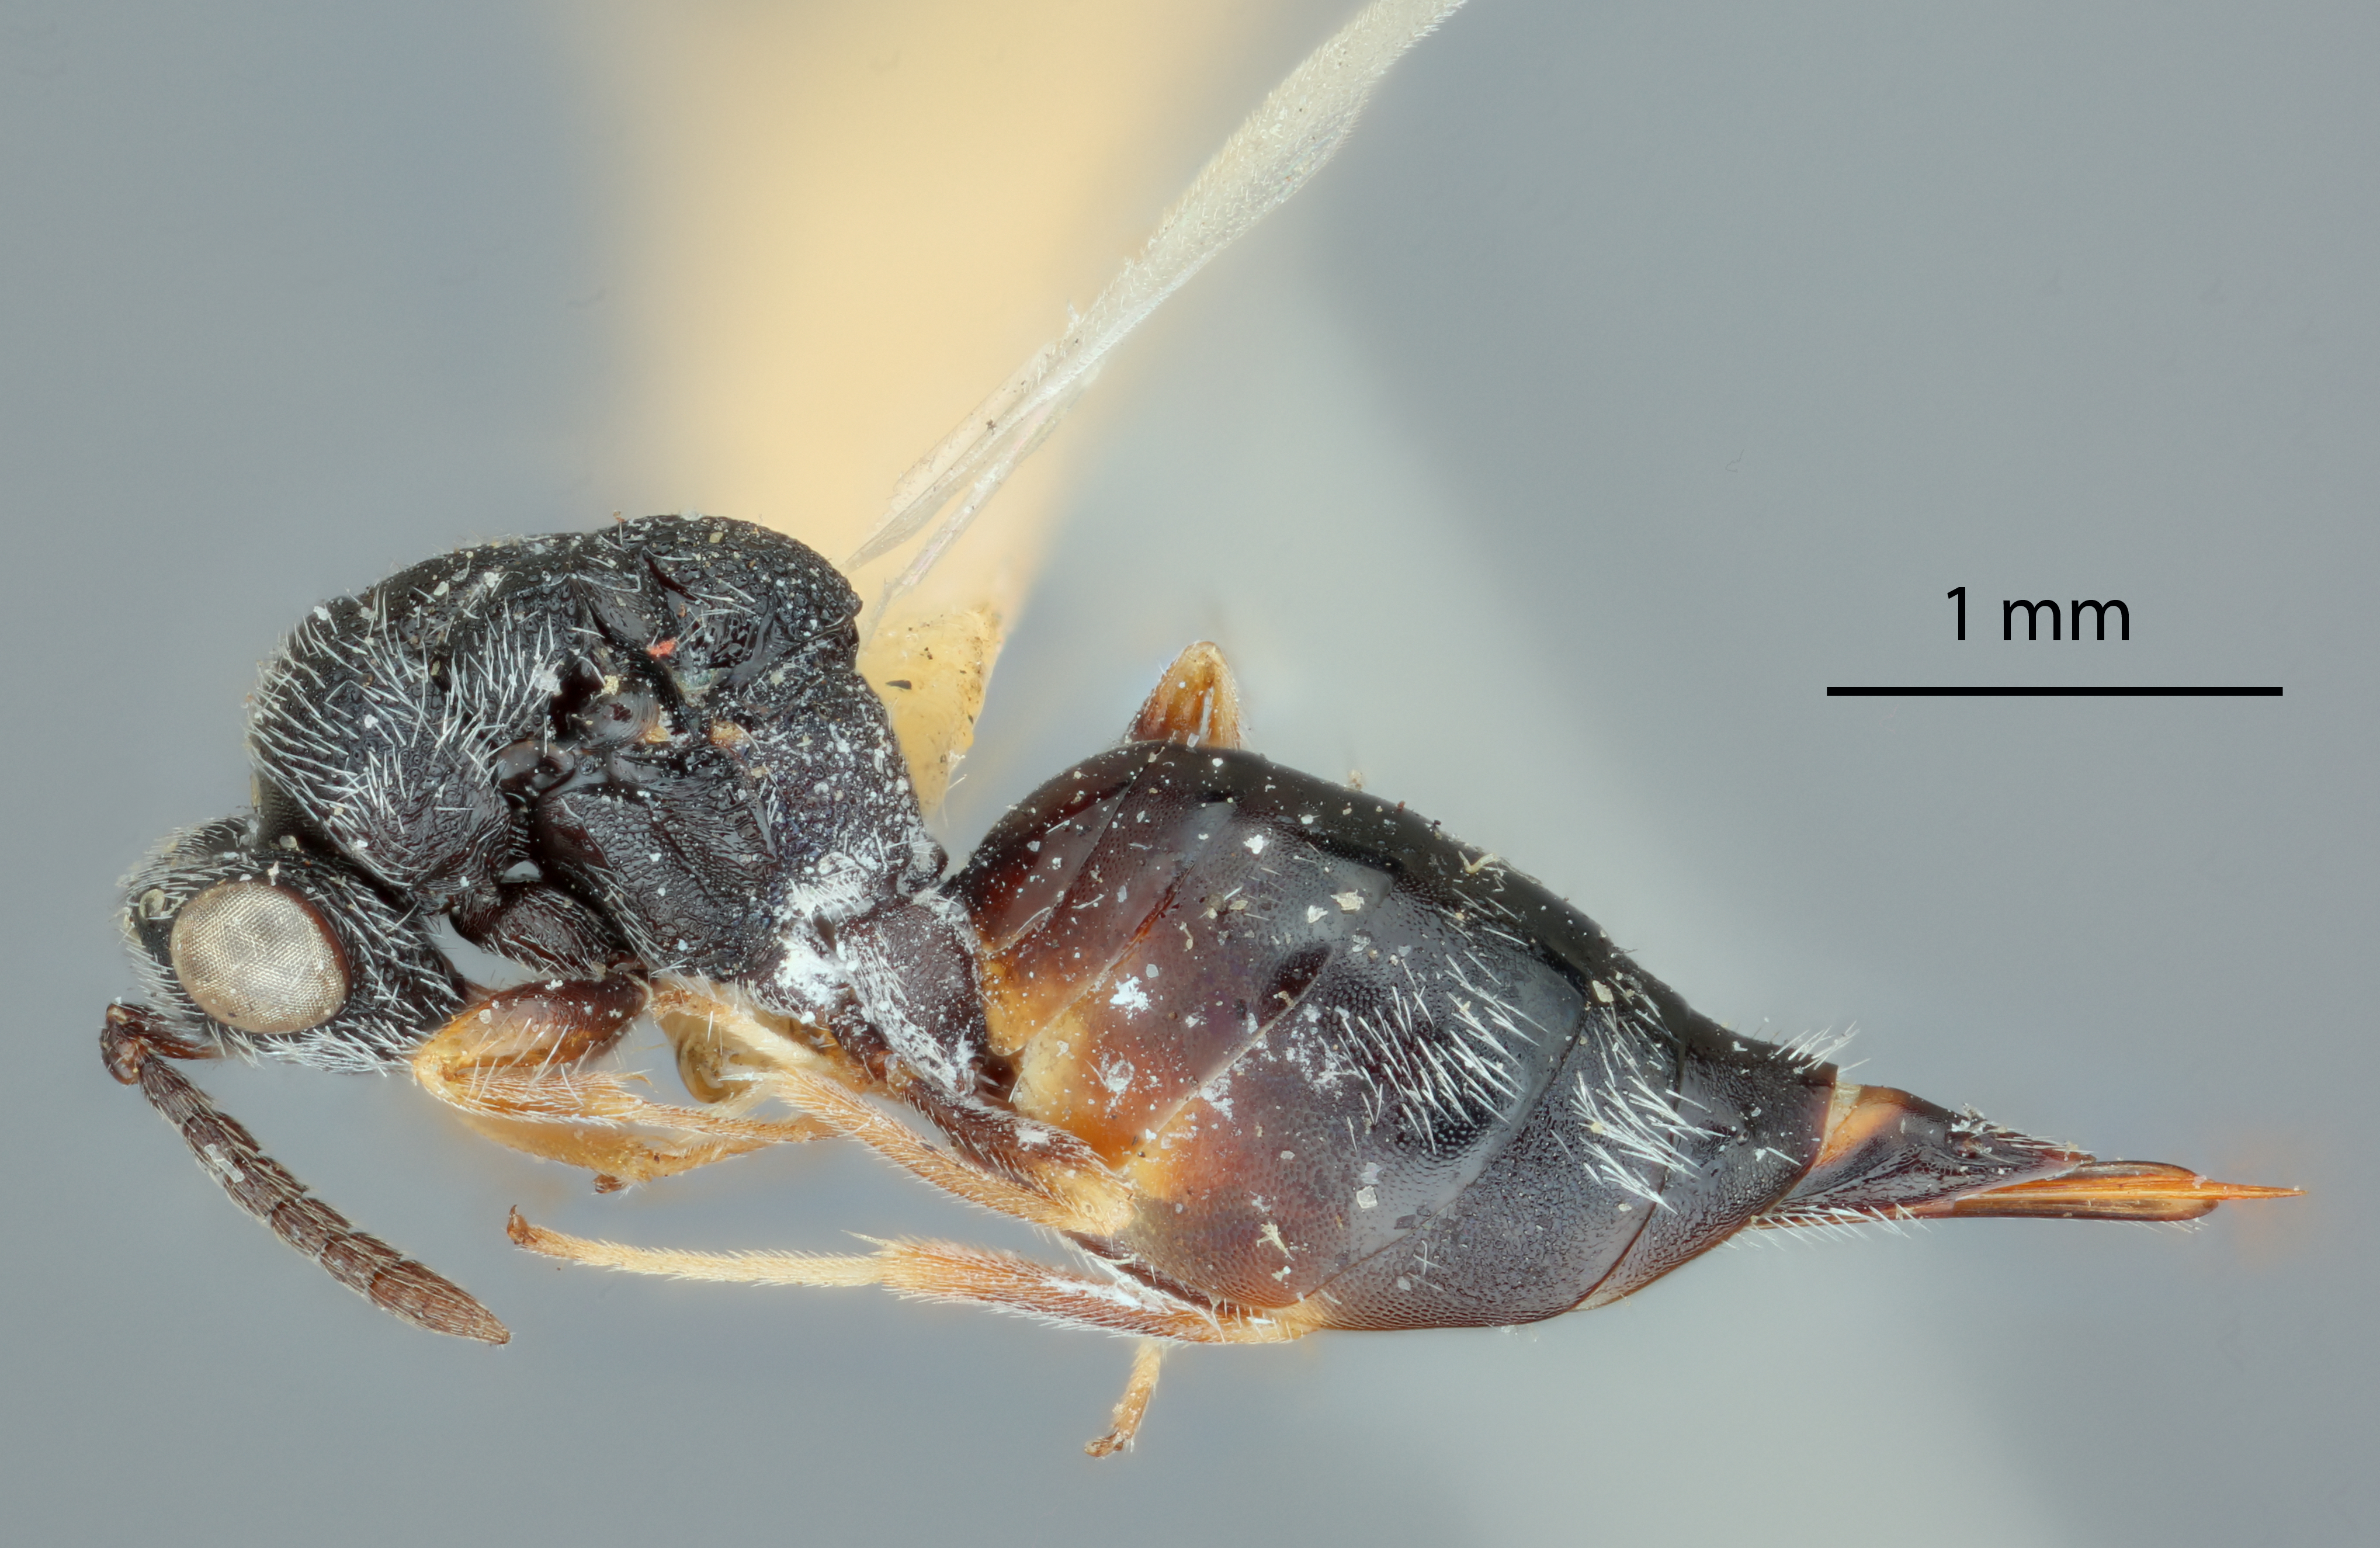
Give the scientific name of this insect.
Eurytoma bigeloviae
